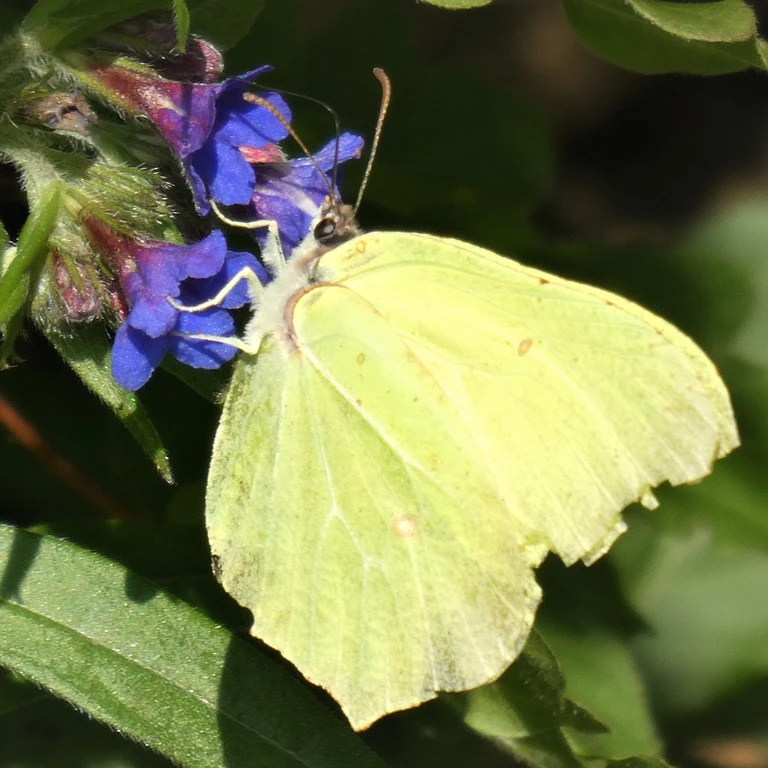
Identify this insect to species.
Gonepteryx rhamni
